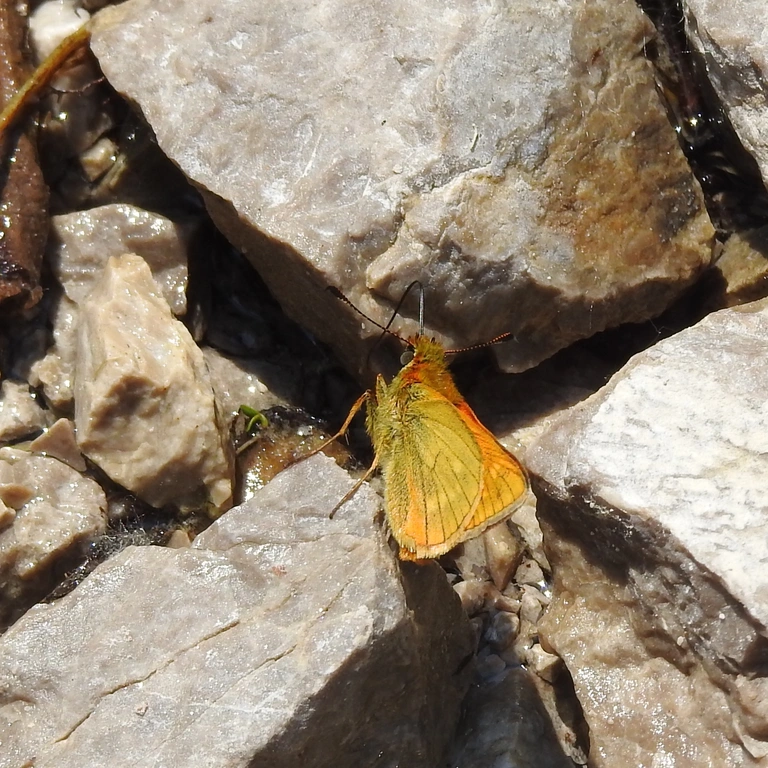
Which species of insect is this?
Ochlodes sylvanus (also Ochlodes venata)
